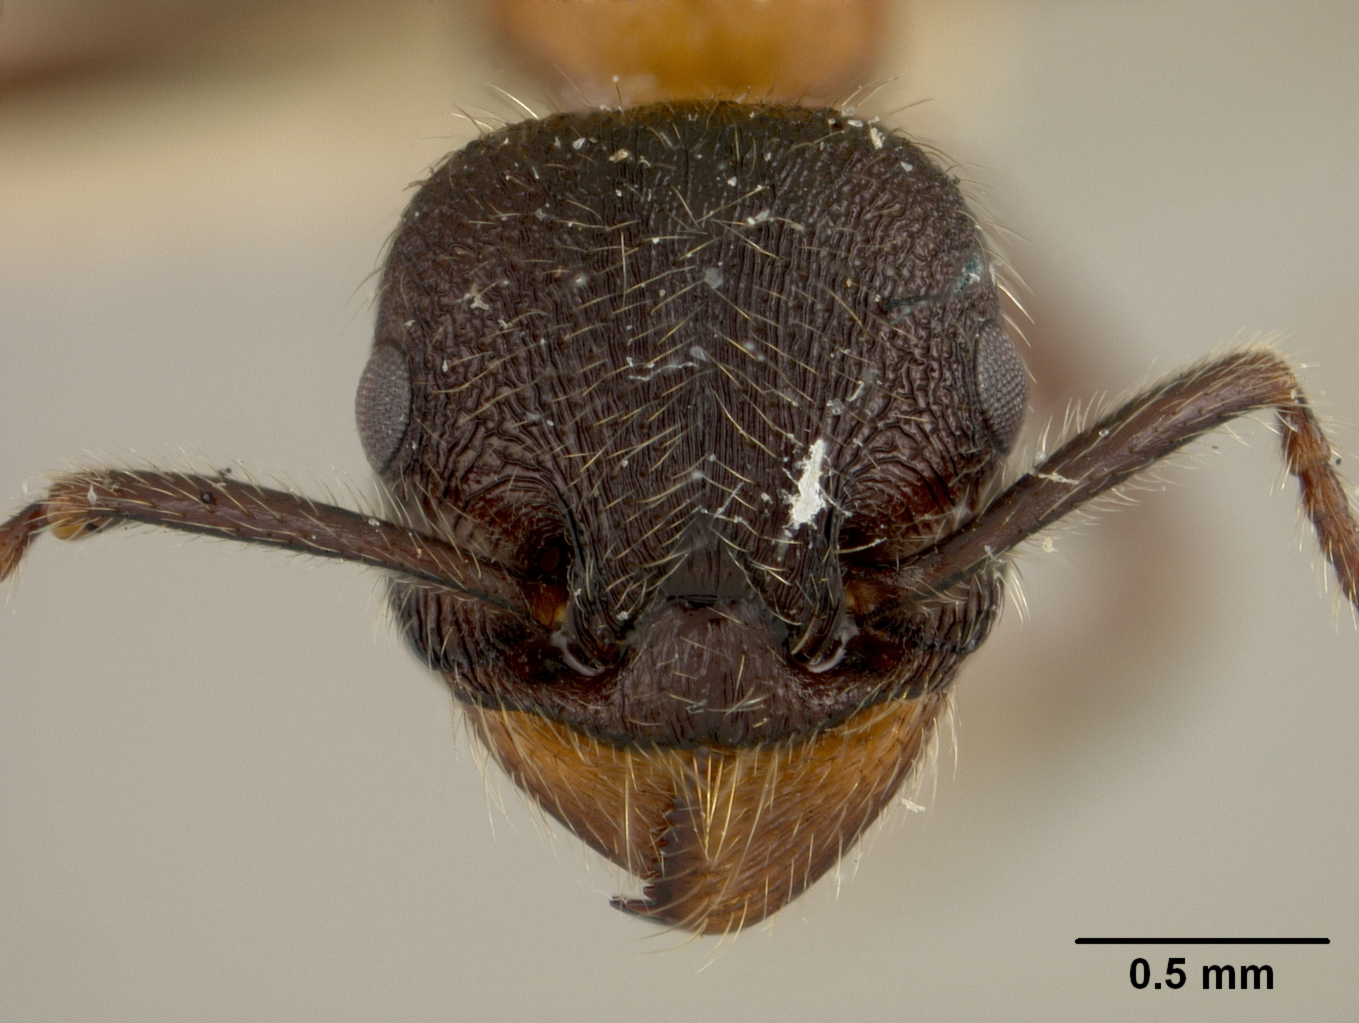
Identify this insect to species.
Myrmica parasitica
